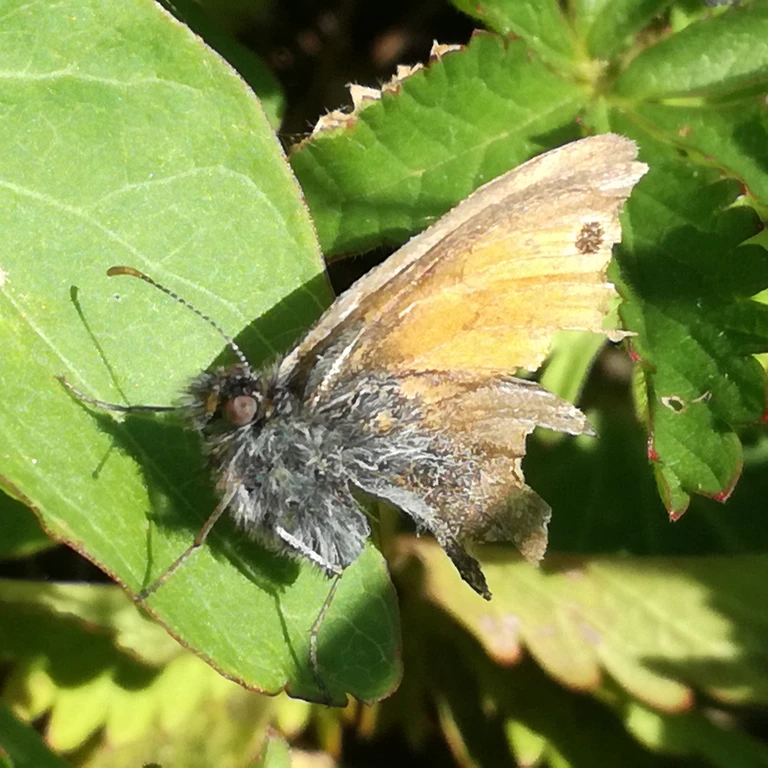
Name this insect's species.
Coenonympha pamphilus
